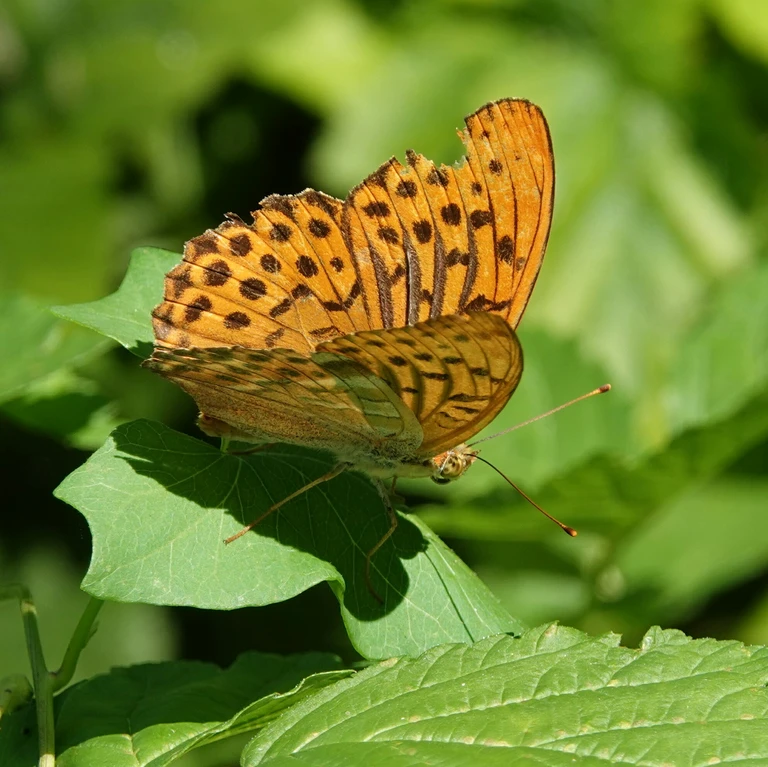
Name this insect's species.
Argynnis paphia
